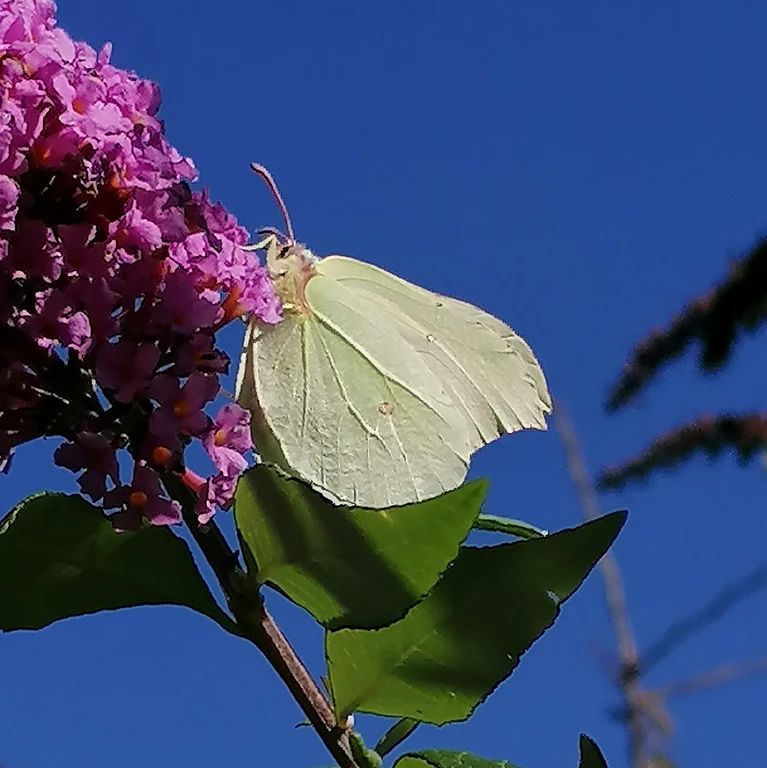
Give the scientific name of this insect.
Gonepteryx rhamni
